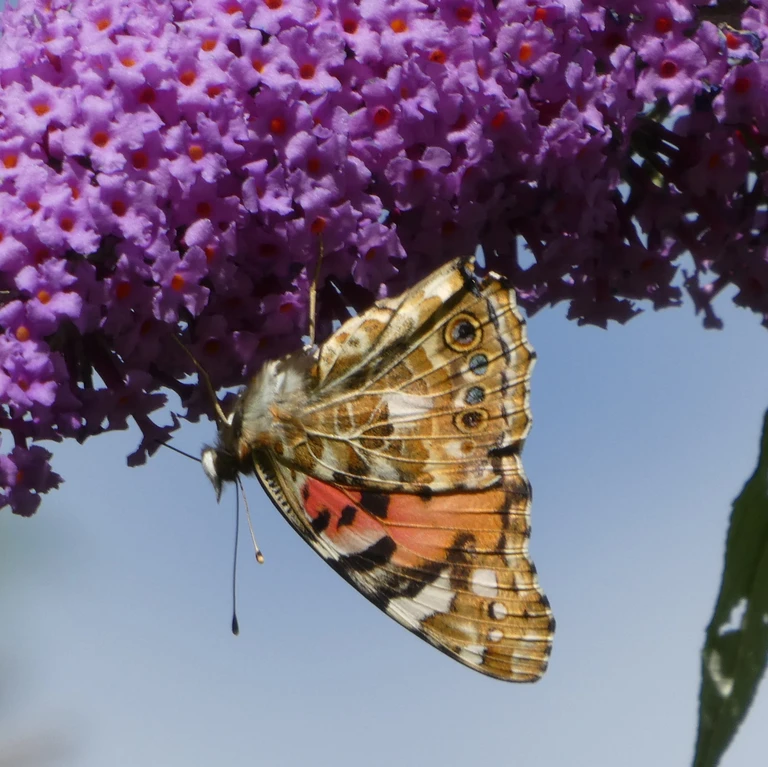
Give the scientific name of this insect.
Vanessa cardui
